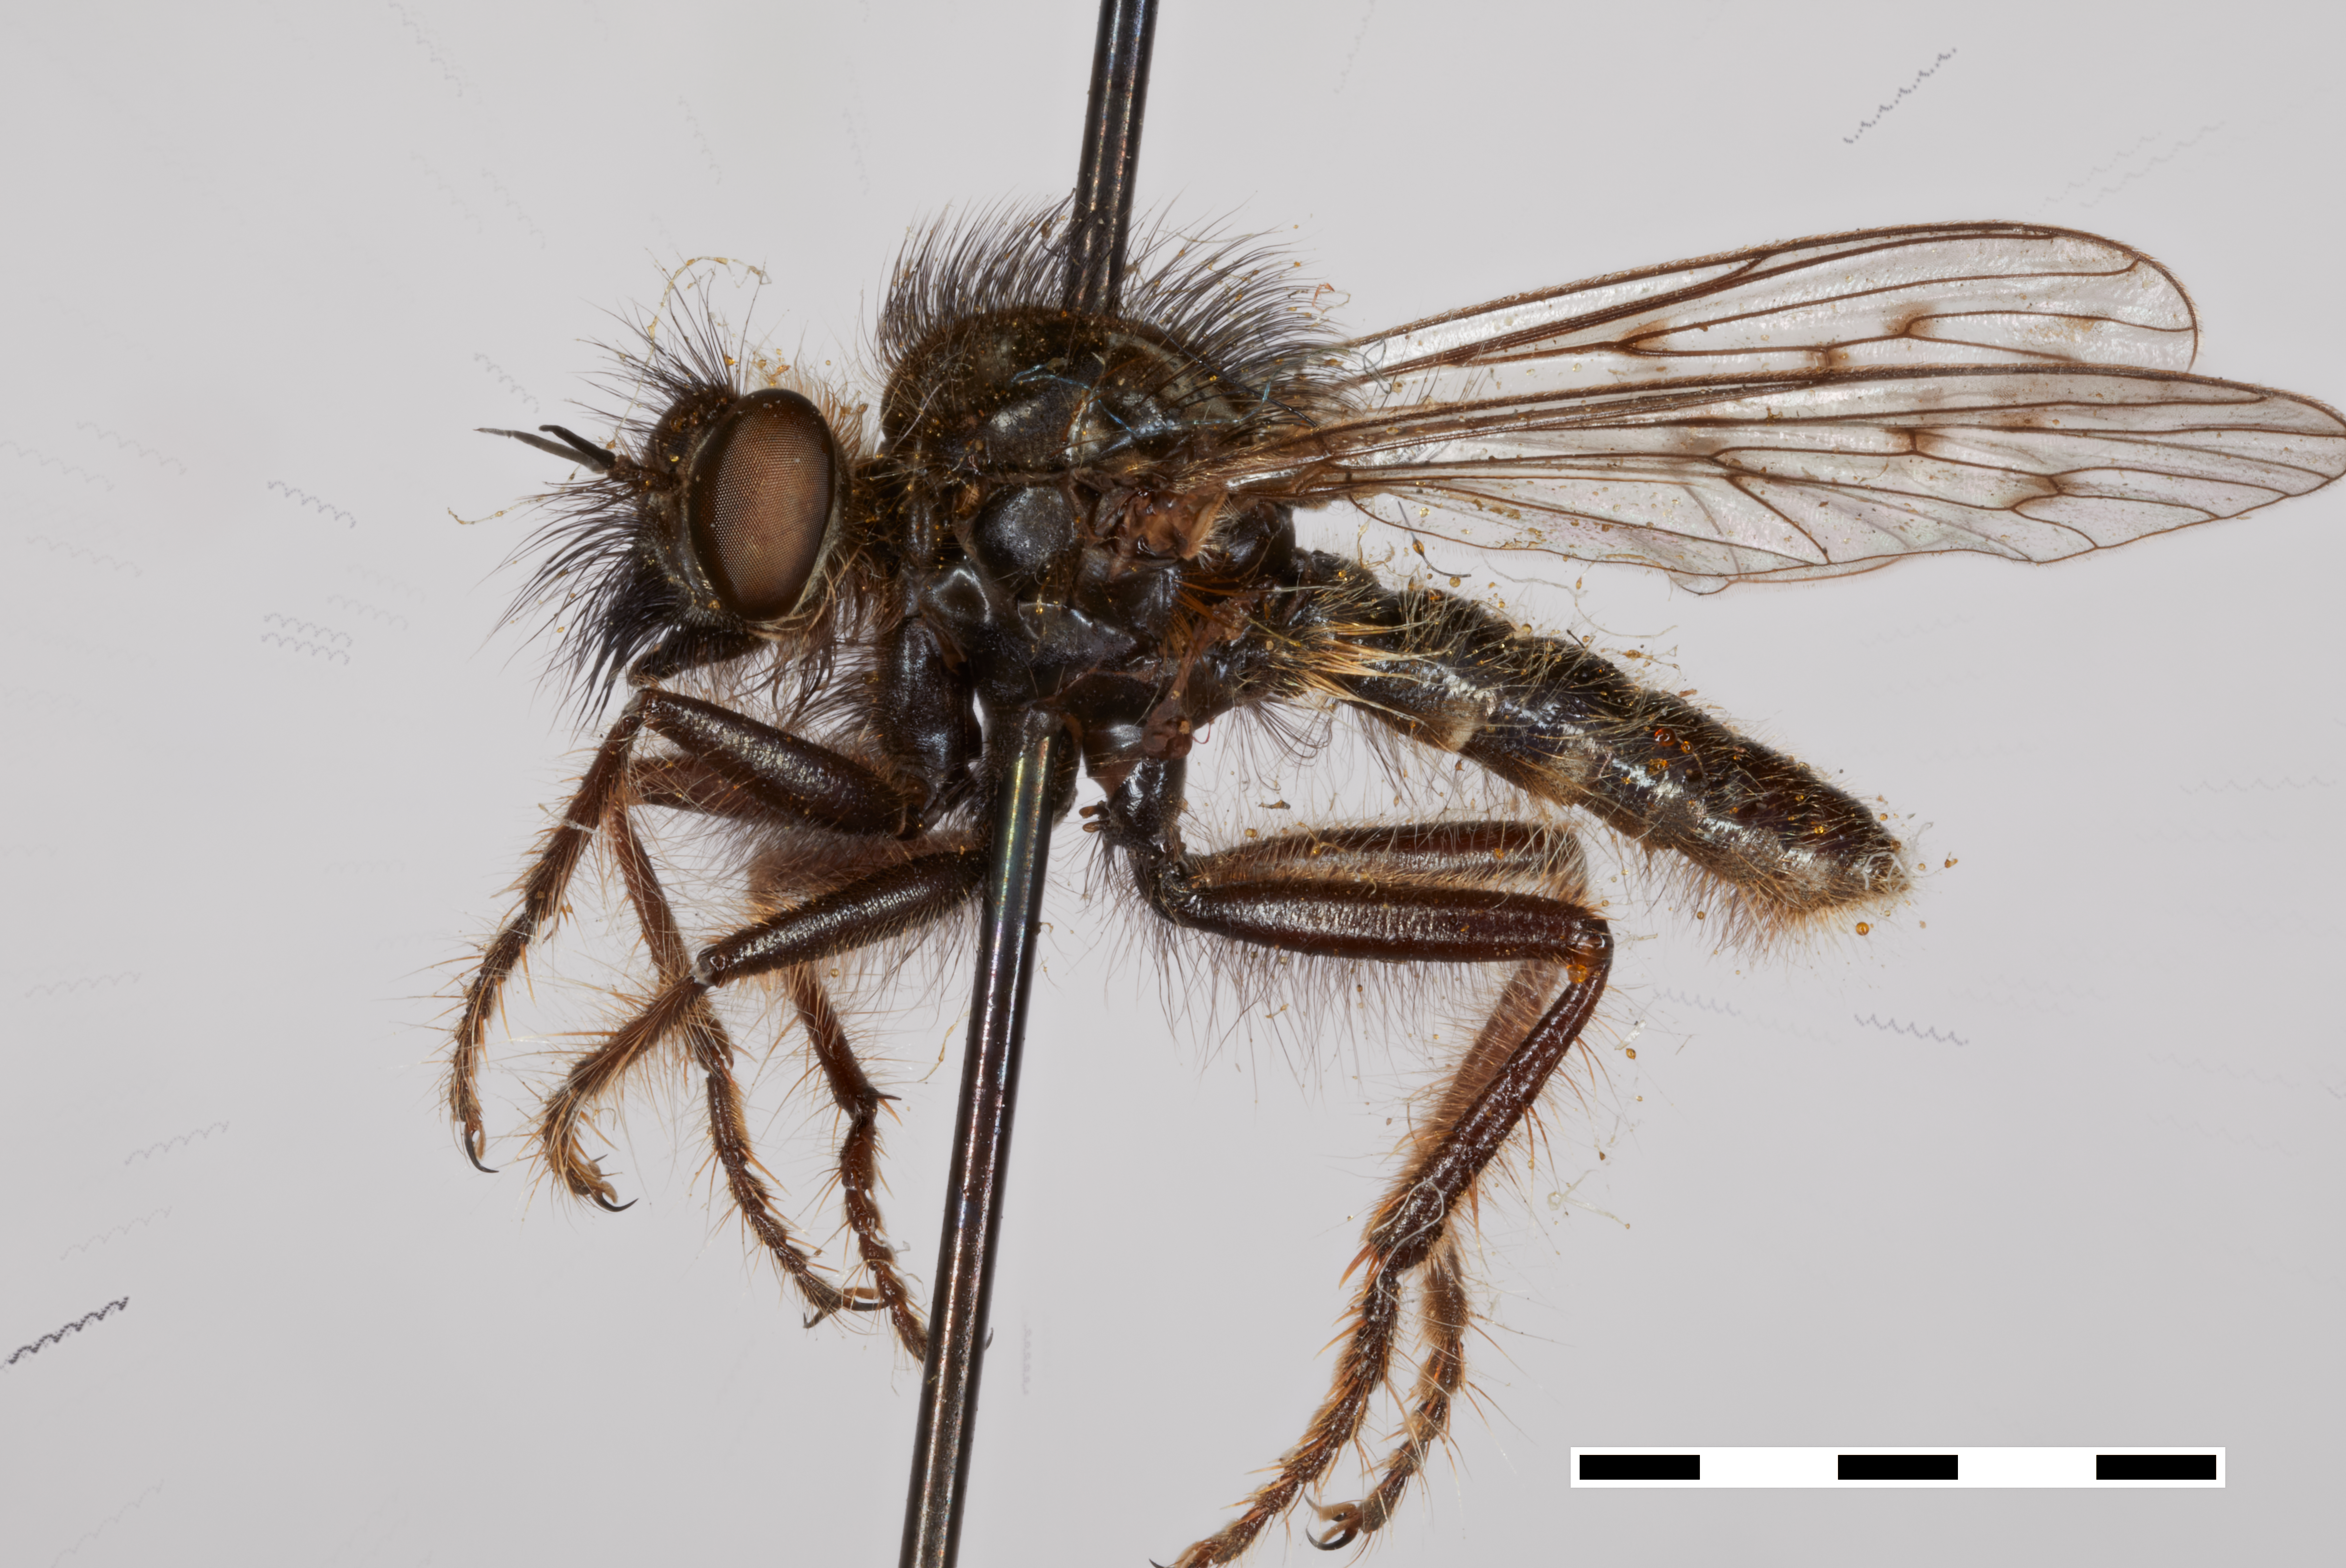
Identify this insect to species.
Comantella rotgeri
